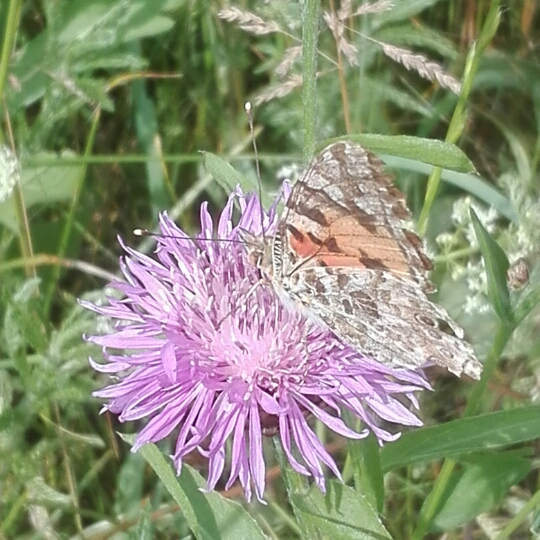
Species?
Vanessa cardui
